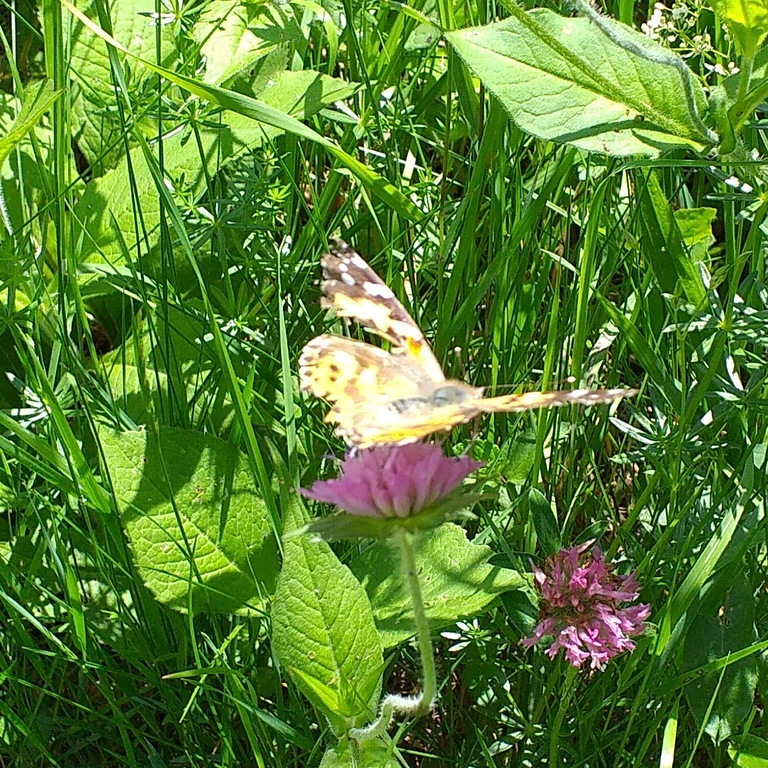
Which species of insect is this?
Vanessa cardui
